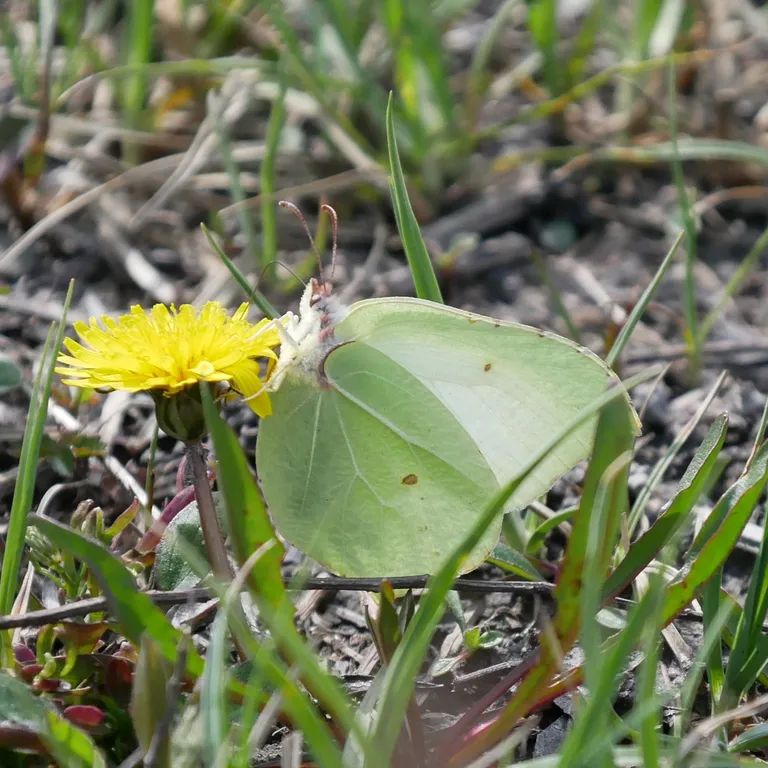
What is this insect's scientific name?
Gonepteryx rhamni
